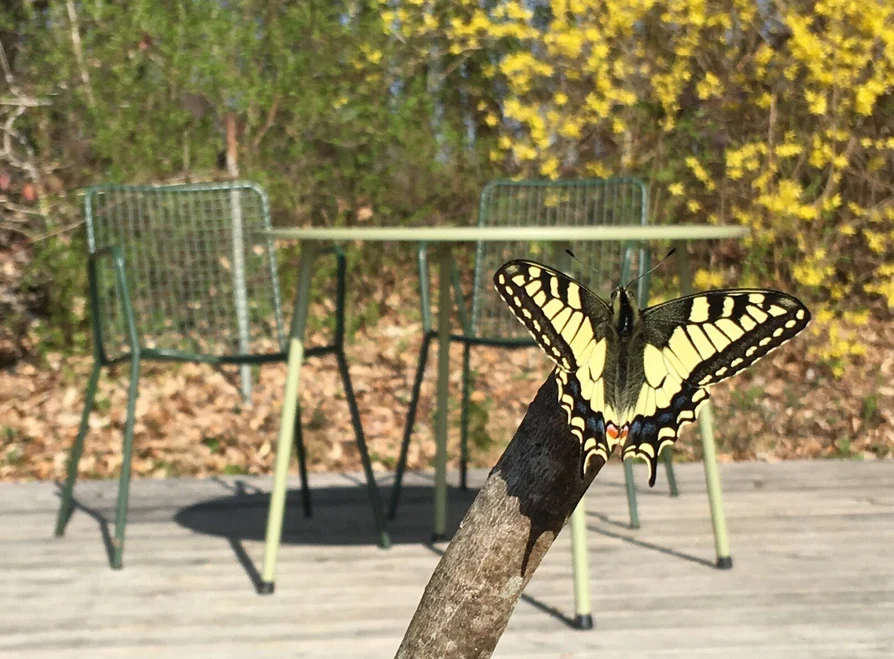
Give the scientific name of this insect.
Papilio machaon
